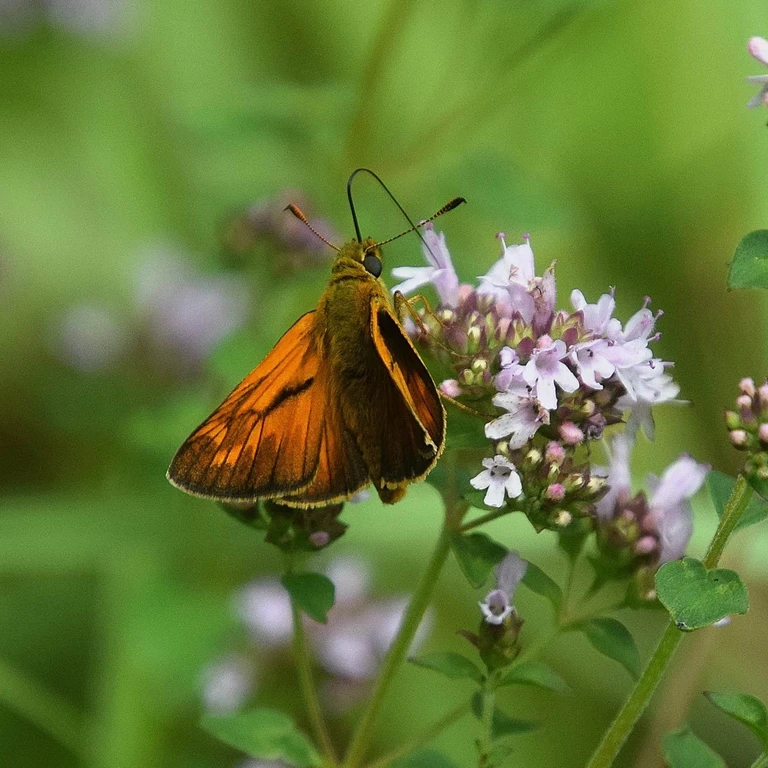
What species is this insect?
Ochlodes sylvanus (also Ochlodes venata)
